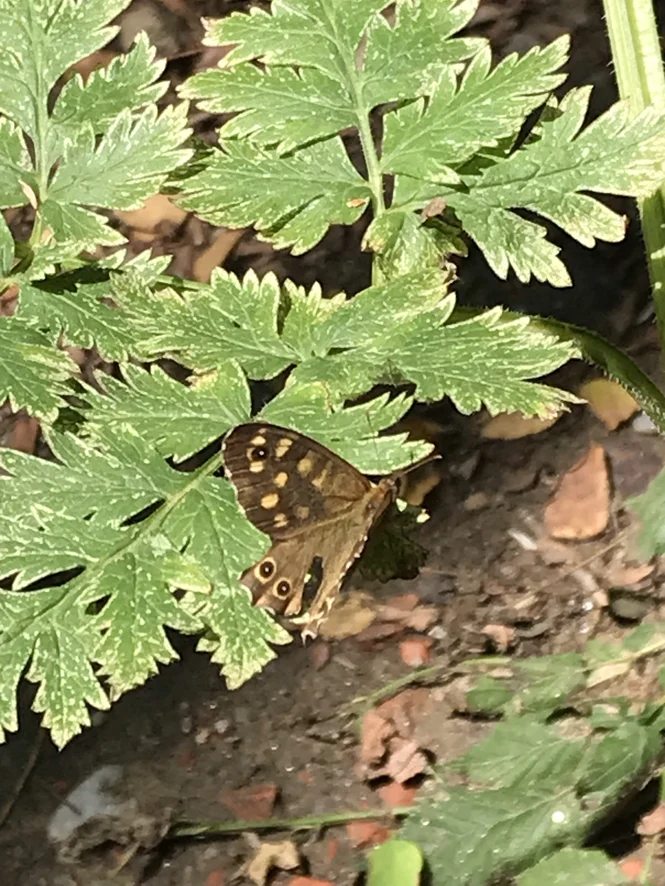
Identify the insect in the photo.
Pararge aegeria
